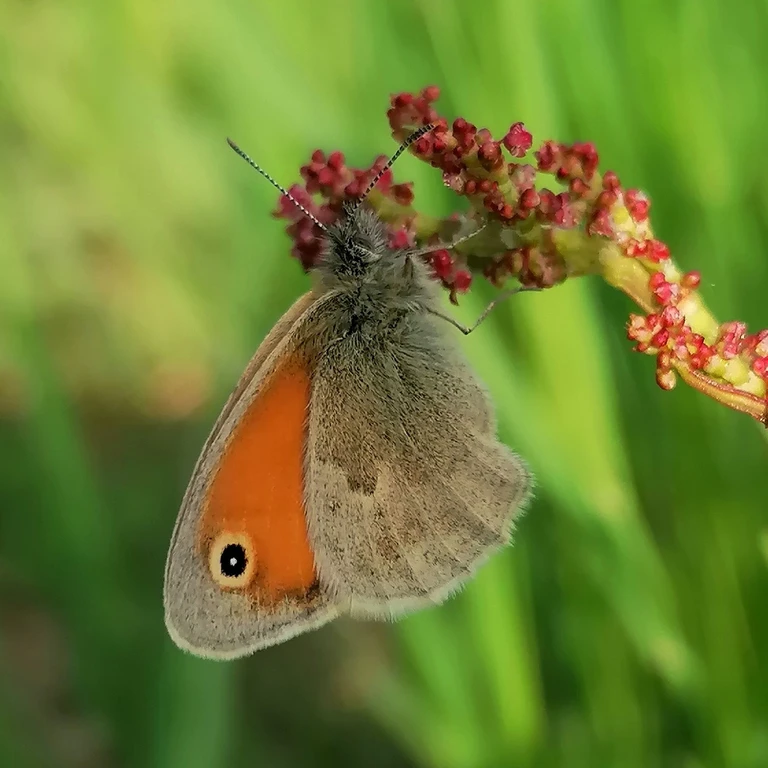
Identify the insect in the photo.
Coenonympha pamphilus
